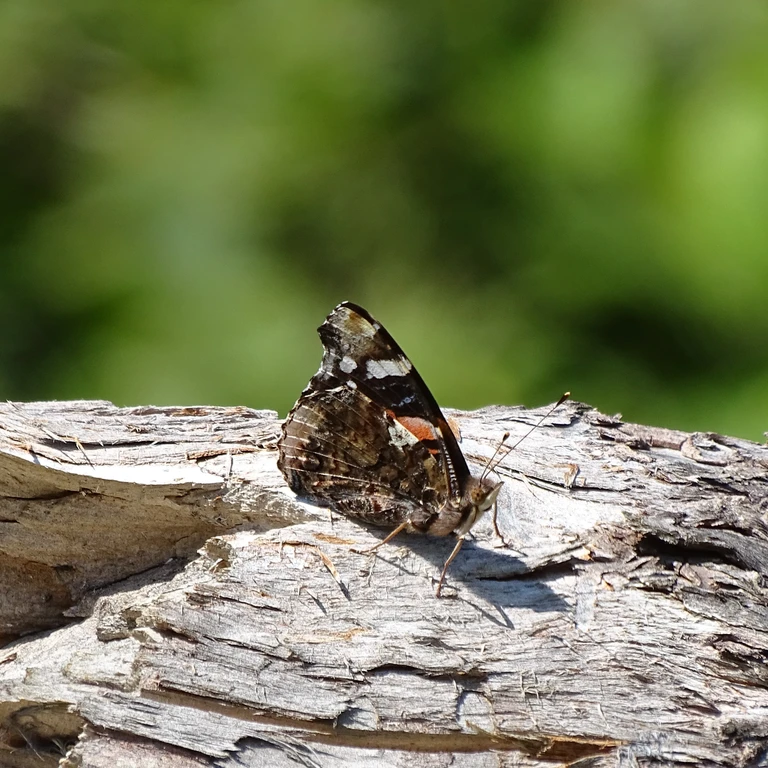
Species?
Vanessa atalanta
